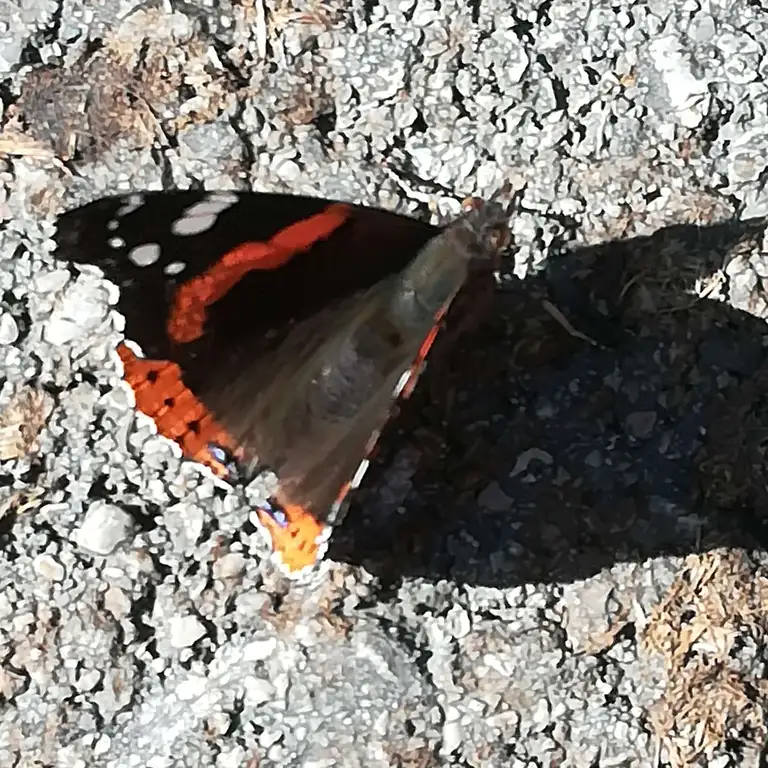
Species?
Vanessa atalanta
